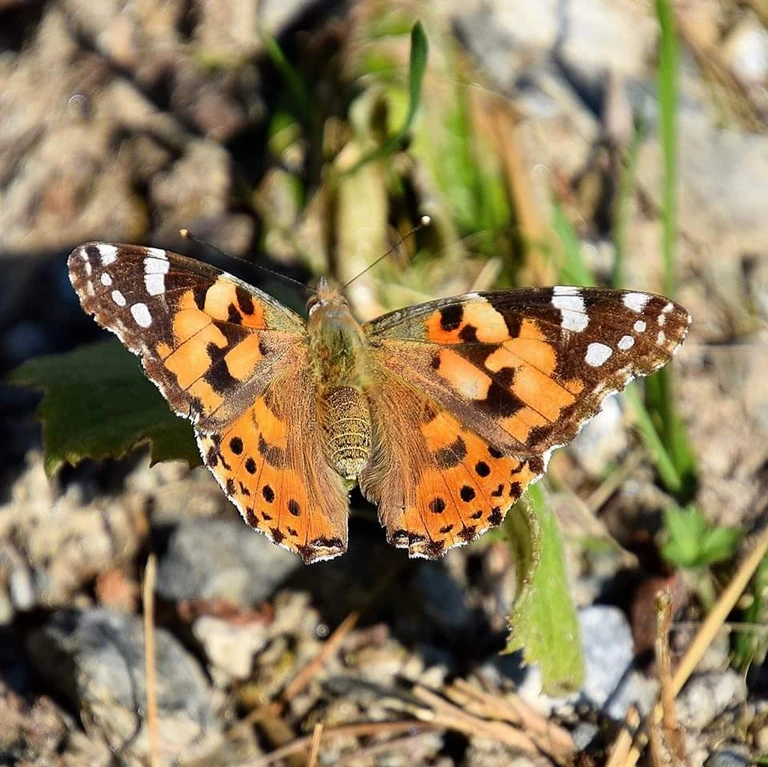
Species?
Vanessa cardui
